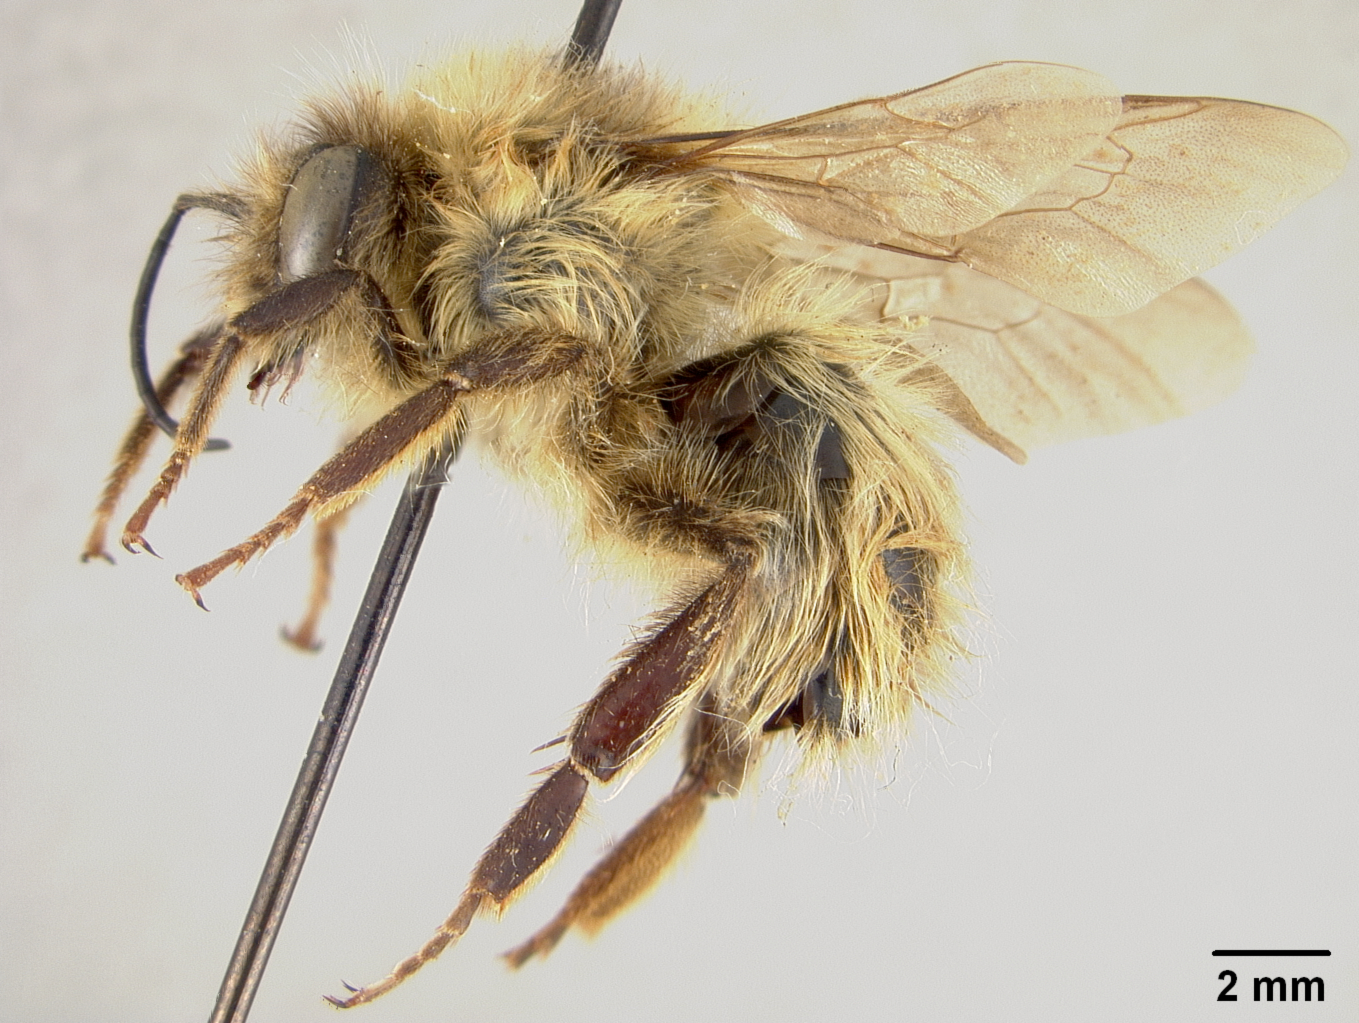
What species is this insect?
Bremus rohweri
